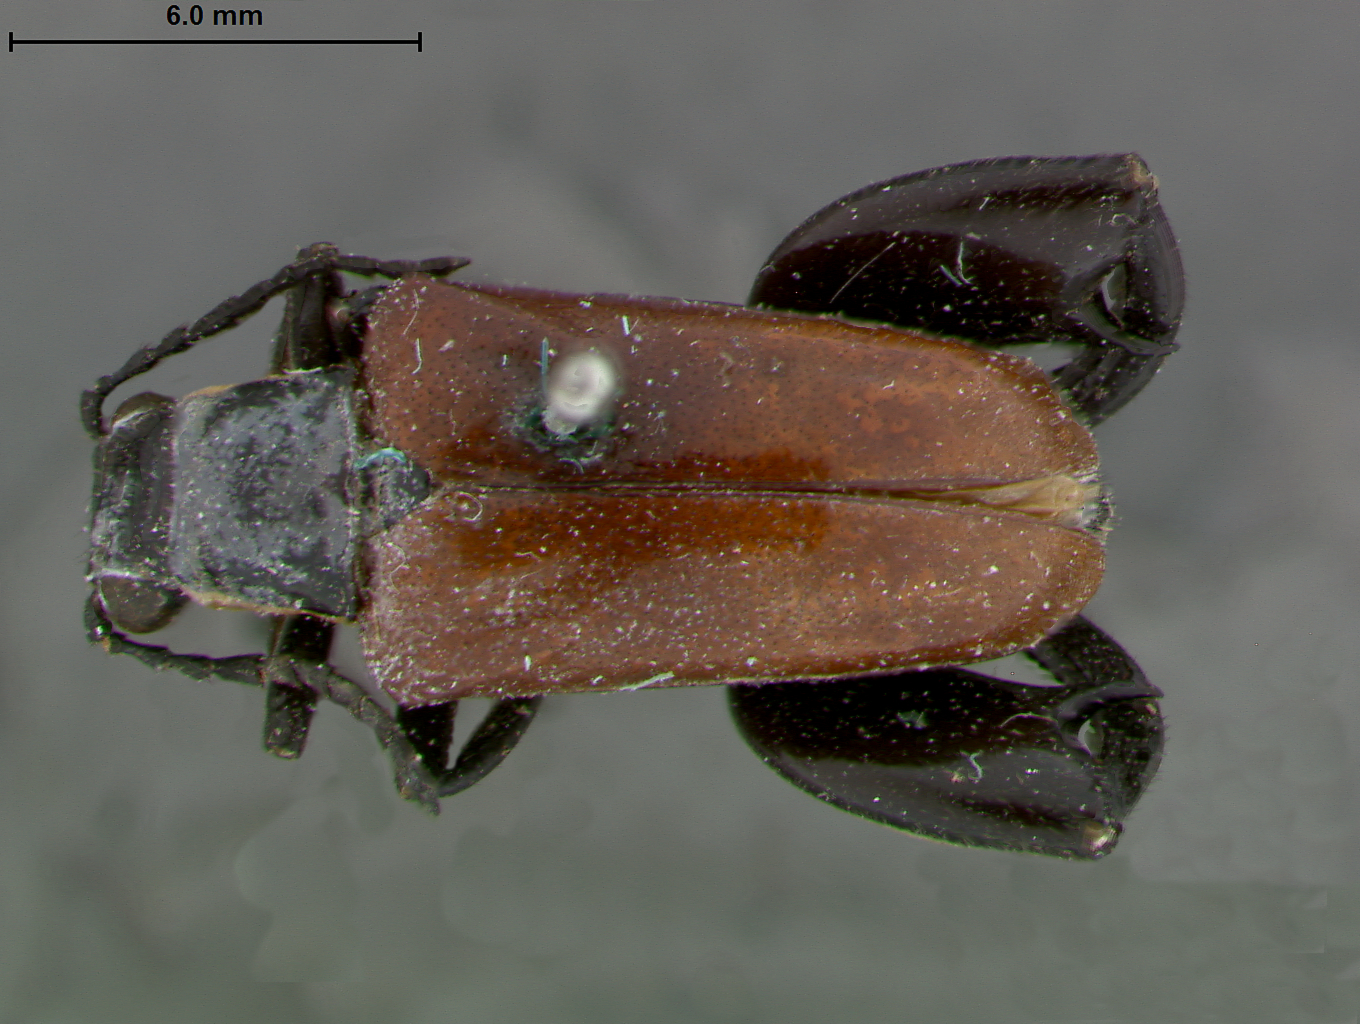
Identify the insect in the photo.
Megalopus boliviensis
